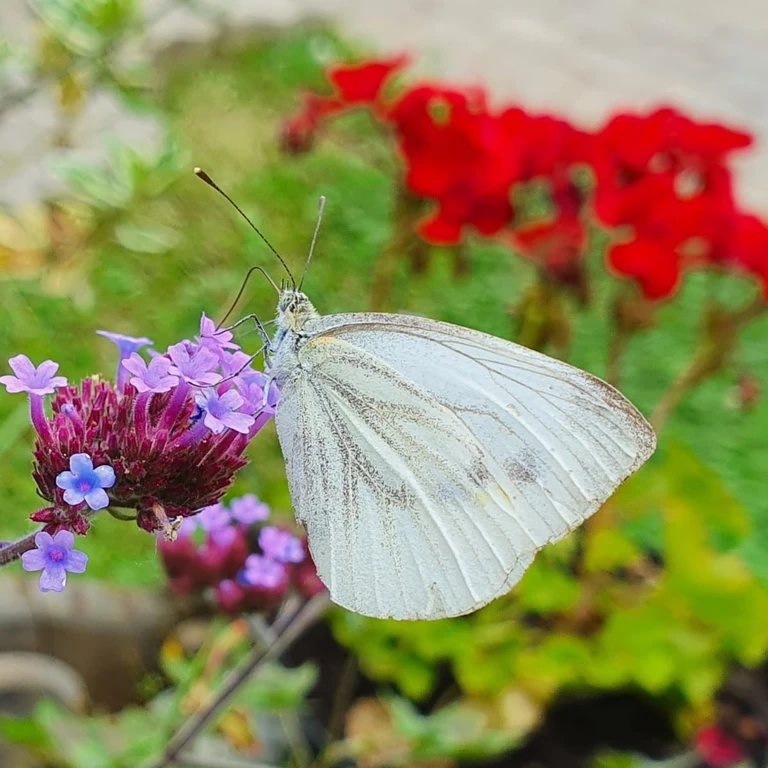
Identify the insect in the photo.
Pieris napi
